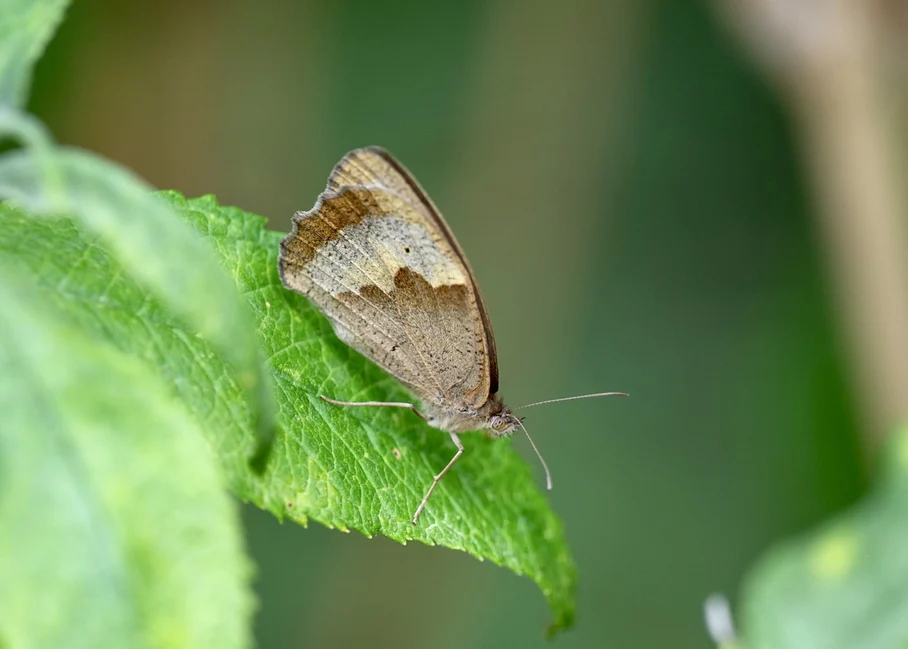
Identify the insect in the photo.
Maniola jurtina
